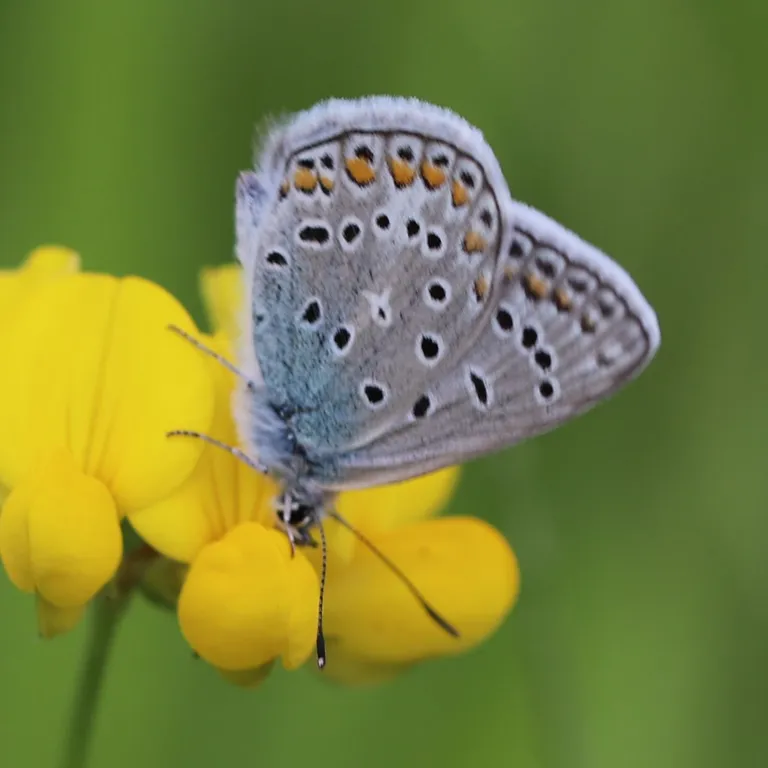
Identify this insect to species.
Polyommatus icarus
